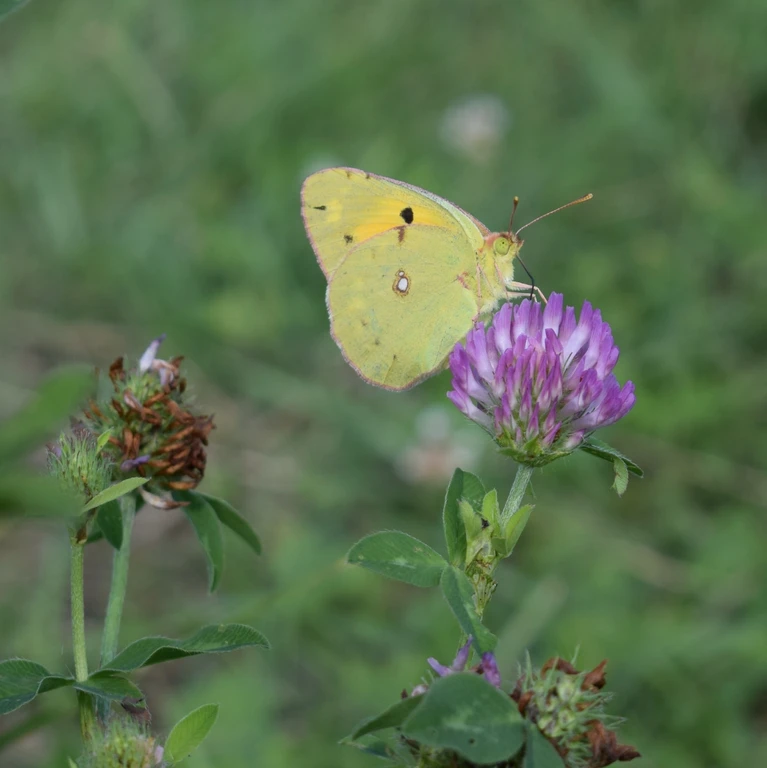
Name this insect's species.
Colias croceus
